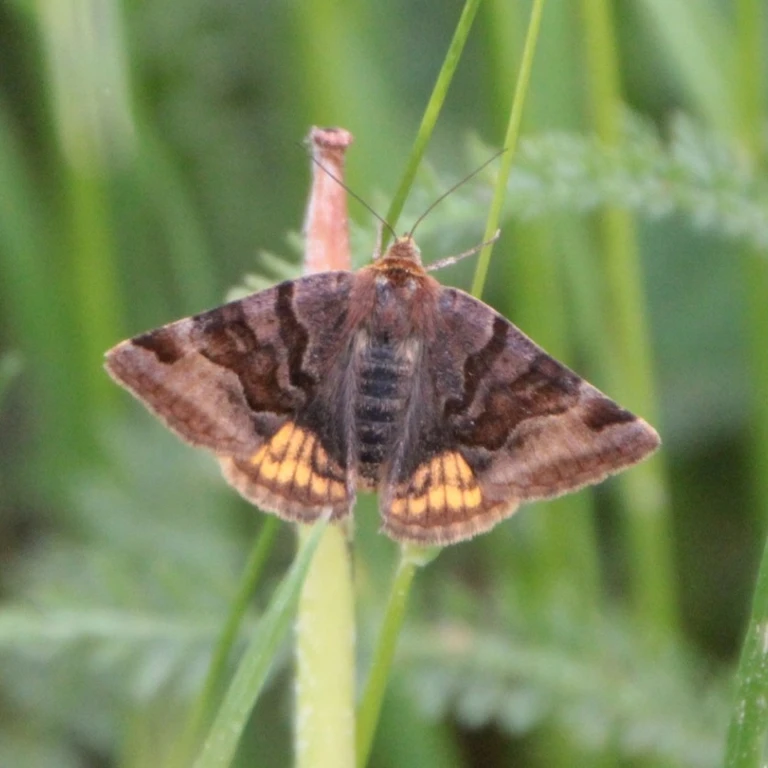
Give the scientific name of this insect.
Euclidia glyphica
